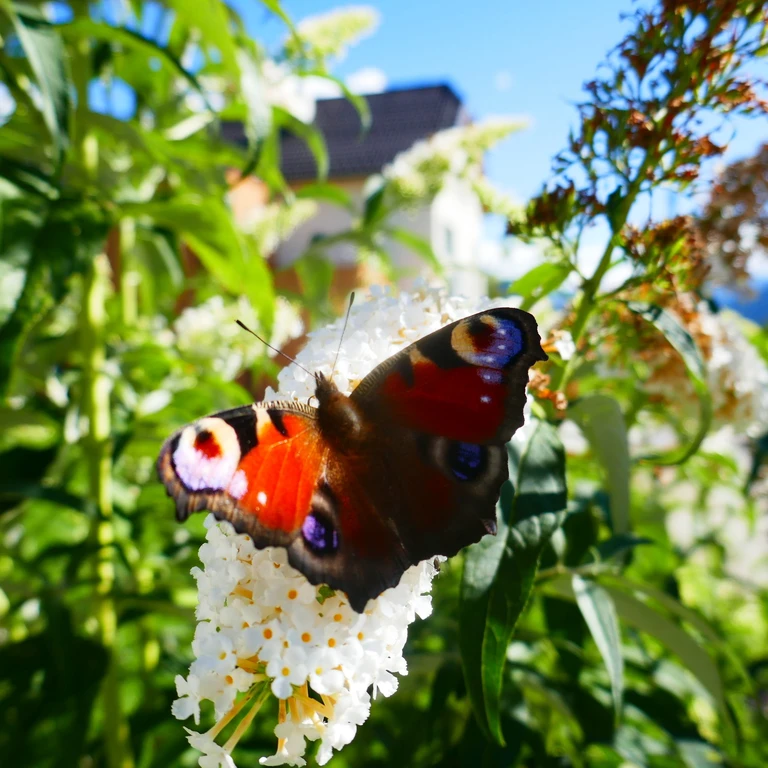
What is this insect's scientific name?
Aglais io
